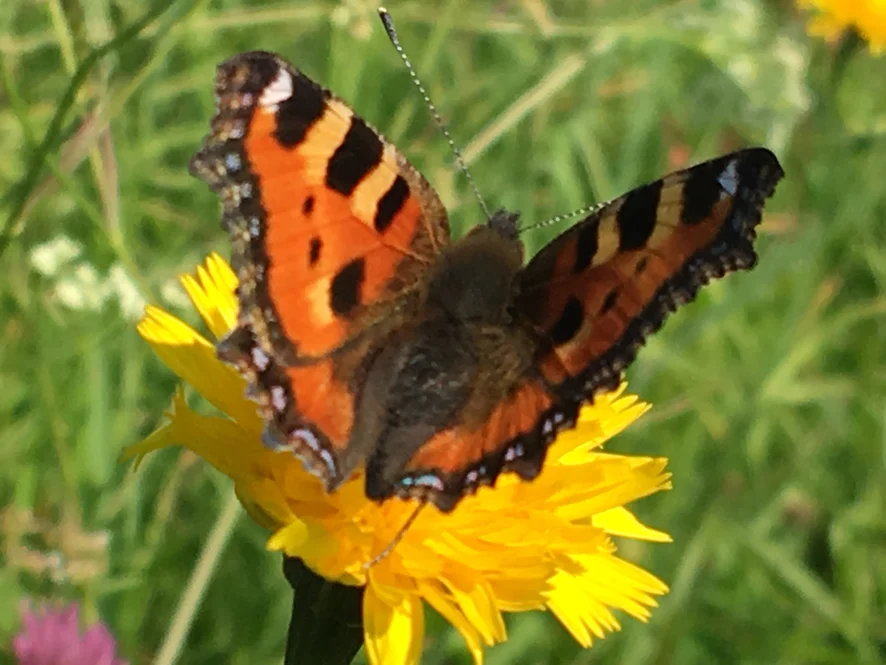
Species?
Aglais urticae
